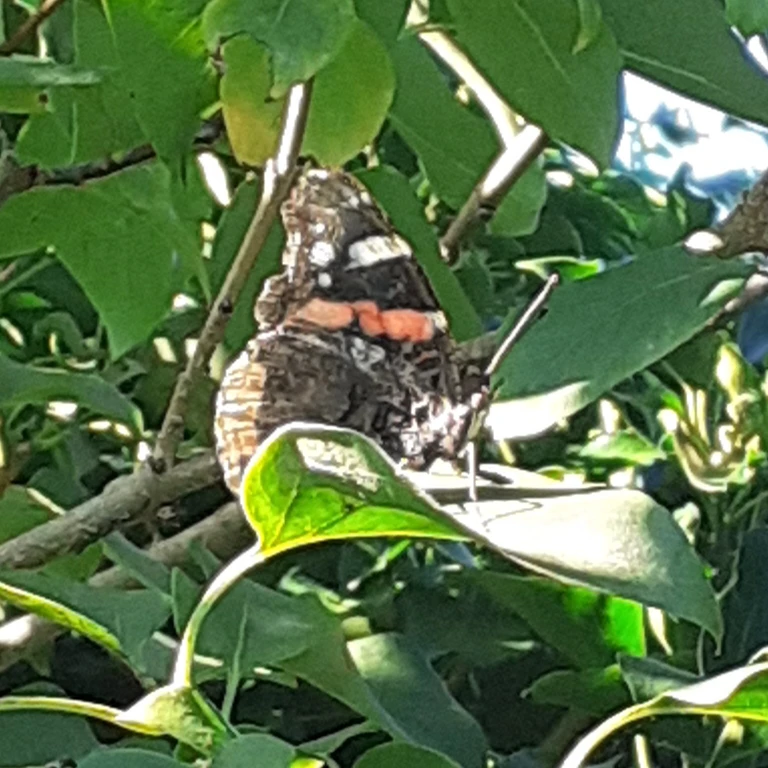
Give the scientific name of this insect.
Vanessa atalanta
